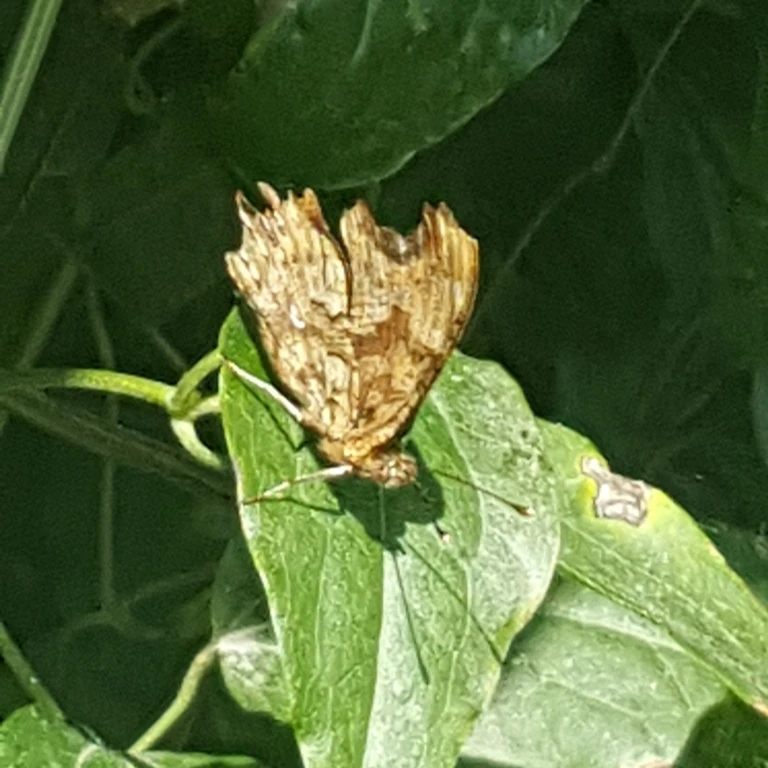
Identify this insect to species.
Polygonia c-album
